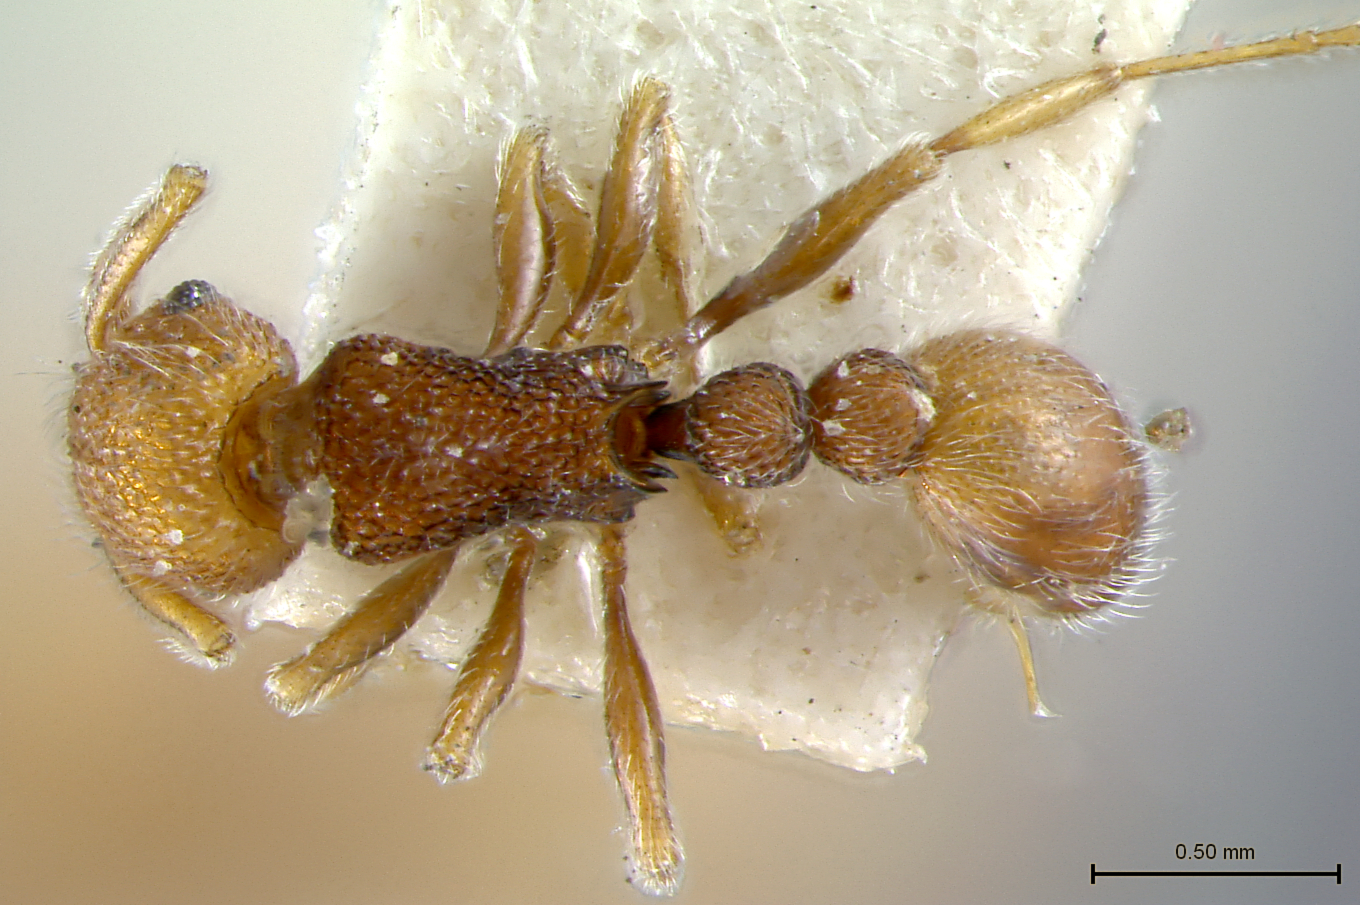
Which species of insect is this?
Triglyphothrix fulviceps
